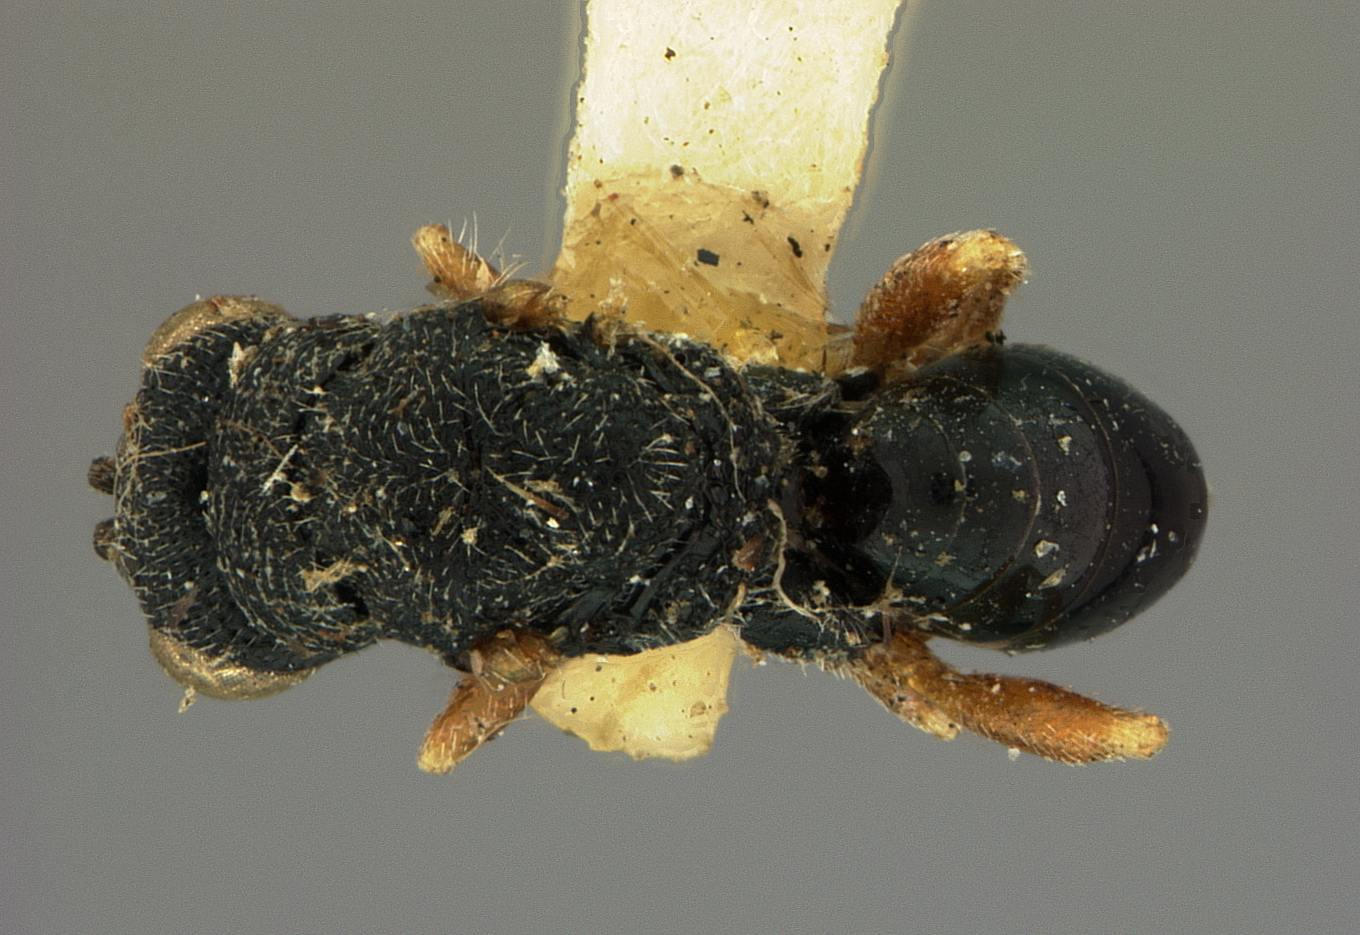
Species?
Eurytoma succinipedis
